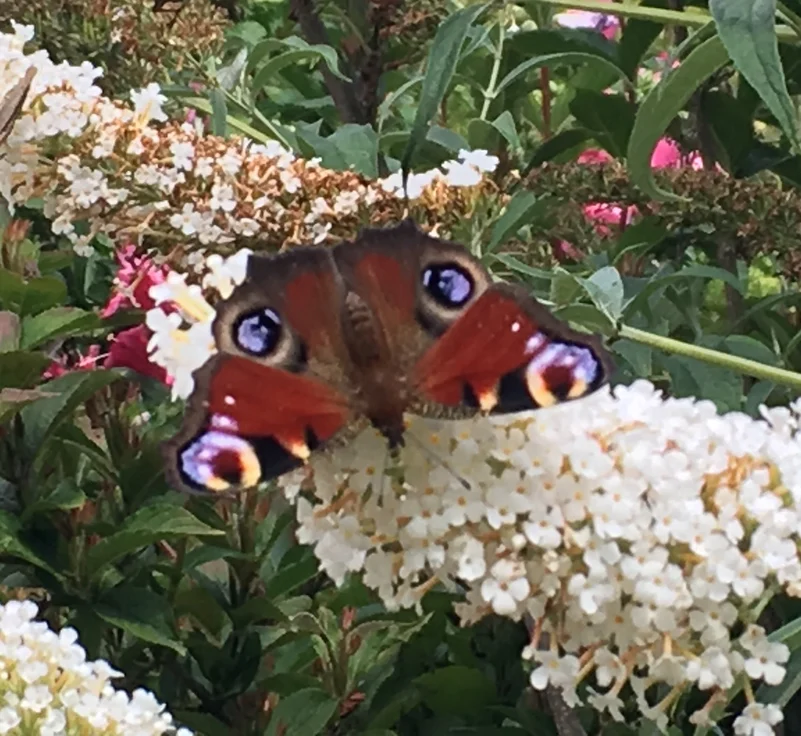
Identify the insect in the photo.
Aglais io
